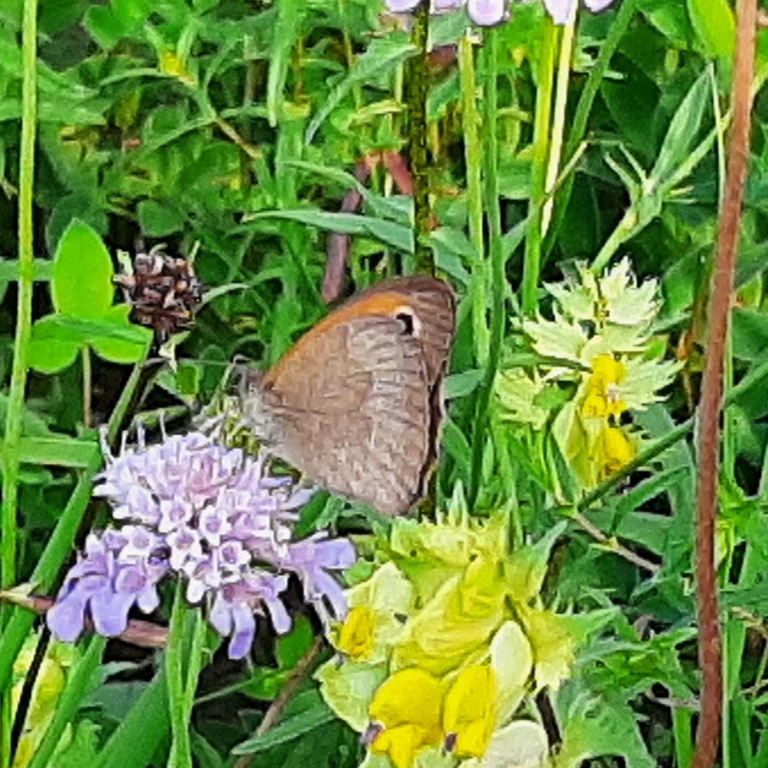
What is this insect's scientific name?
Maniola jurtina
